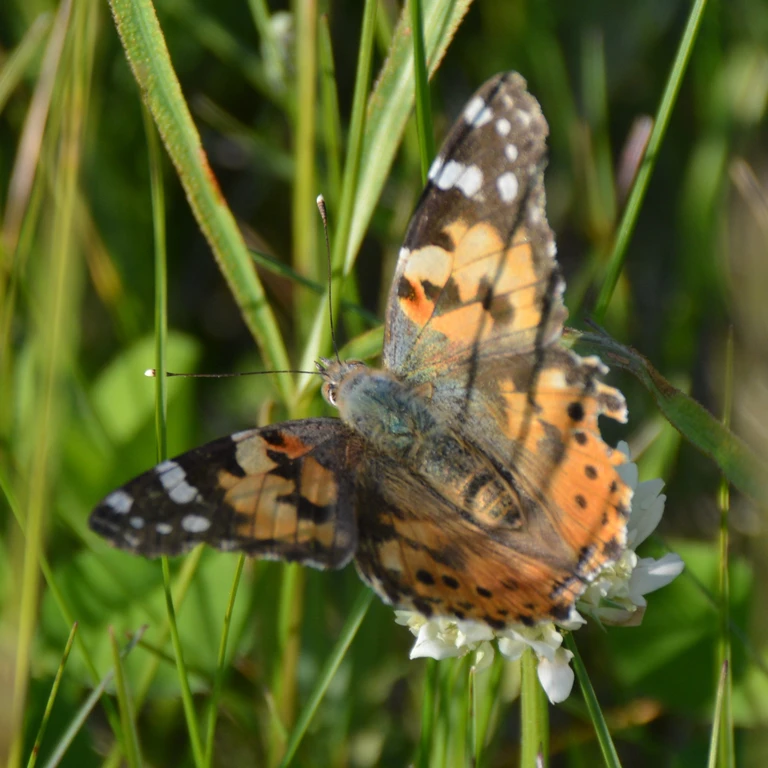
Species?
Vanessa cardui
